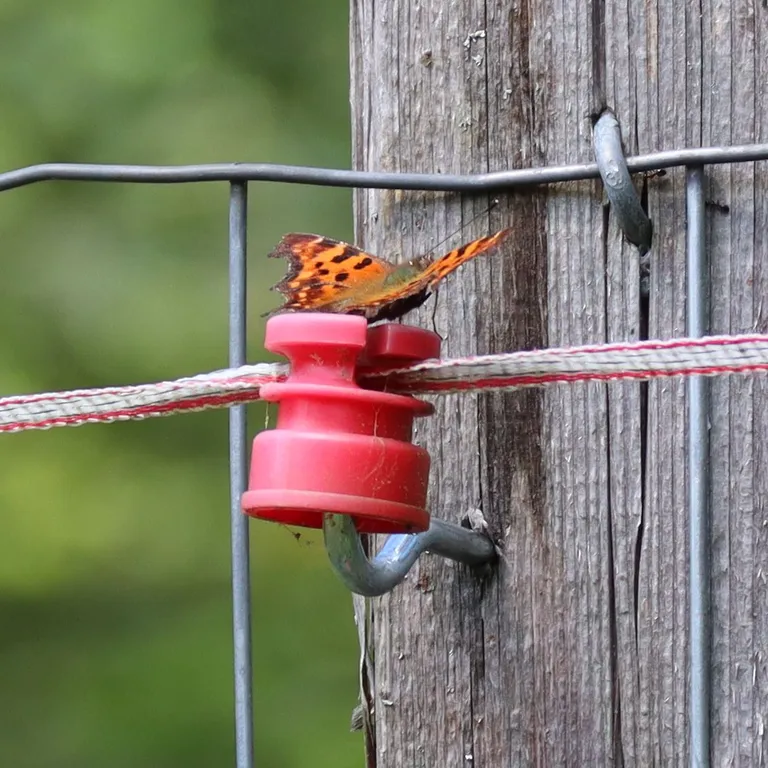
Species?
Polygonia c-album
